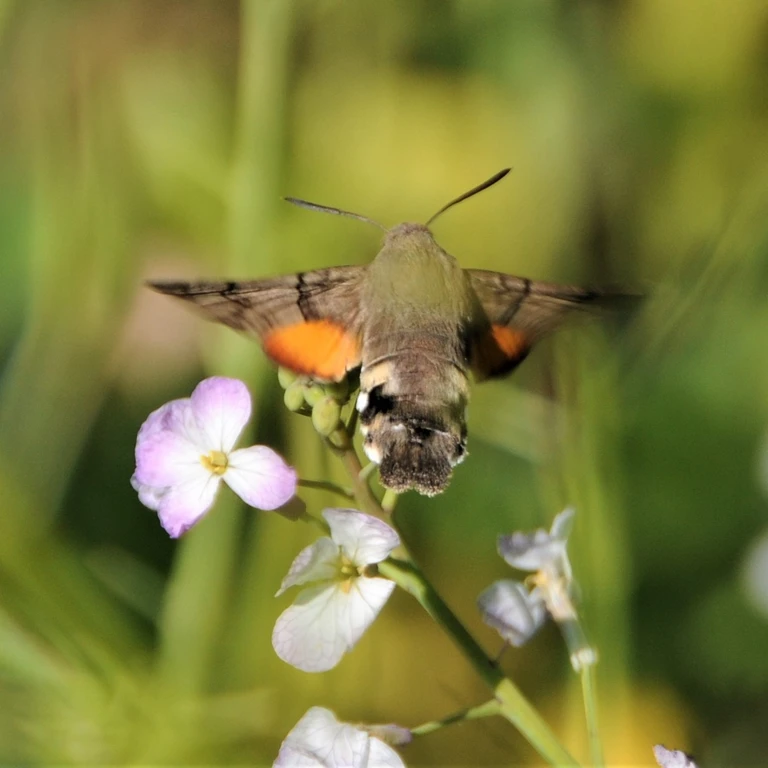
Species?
Macroglossum stellatarum
